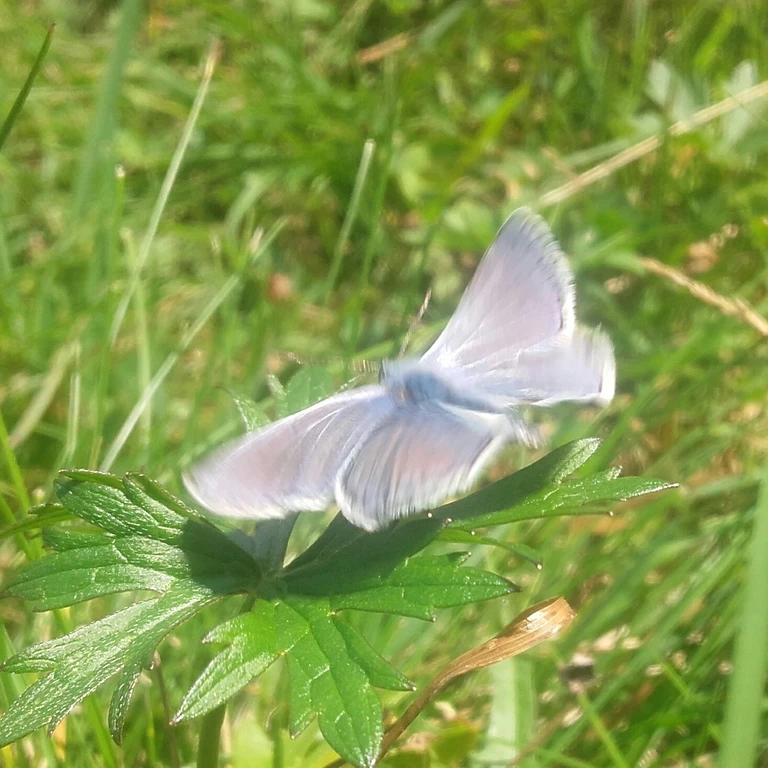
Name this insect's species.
Polyommatus icarus
